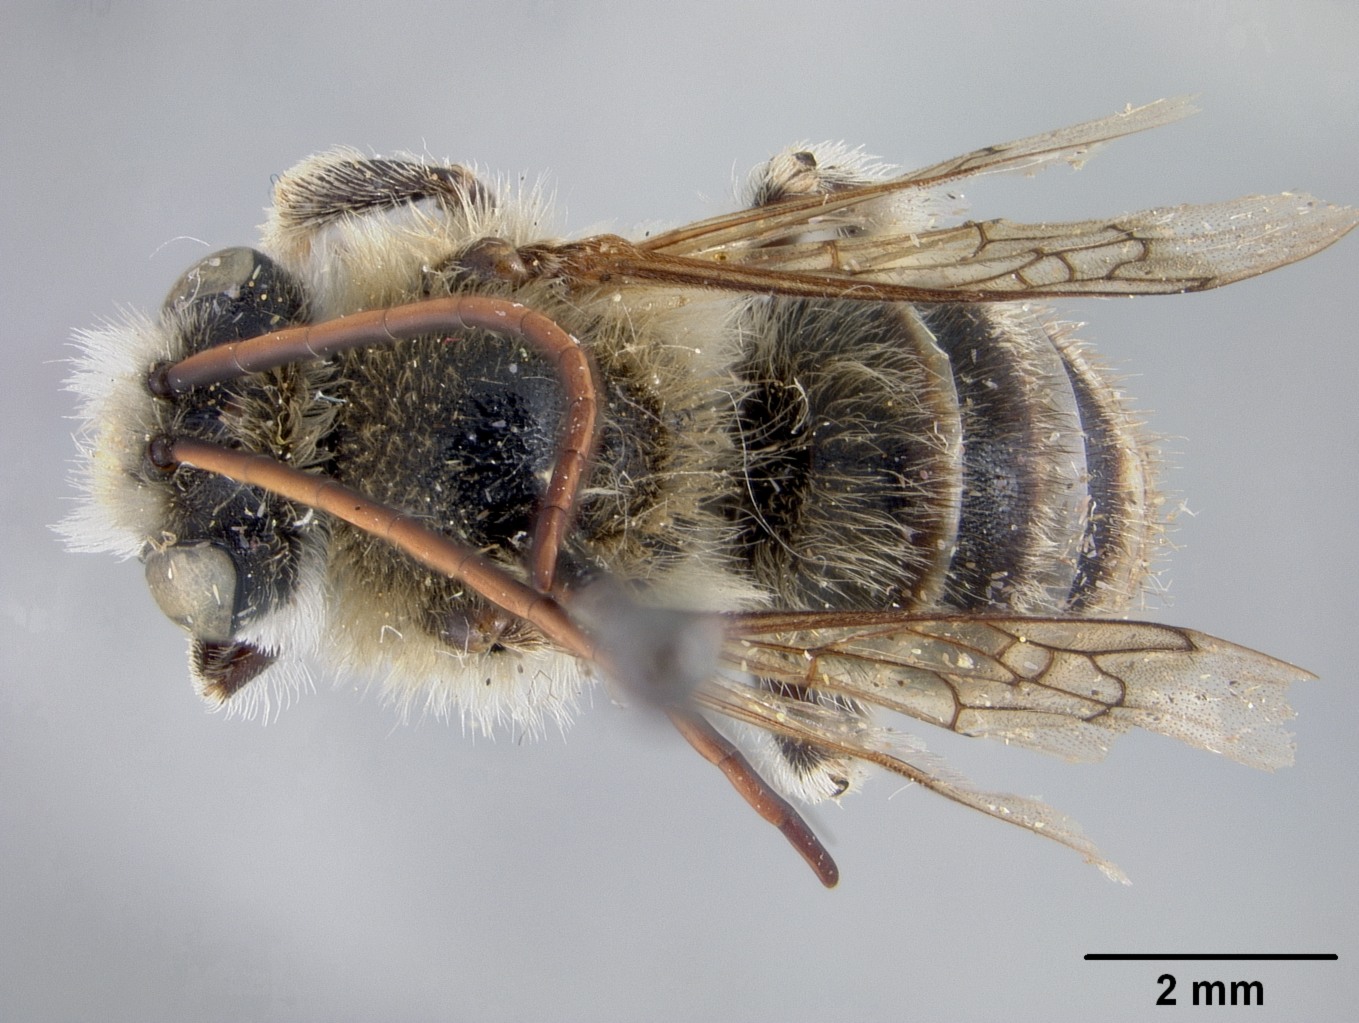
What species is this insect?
Melissodes griseihirta
